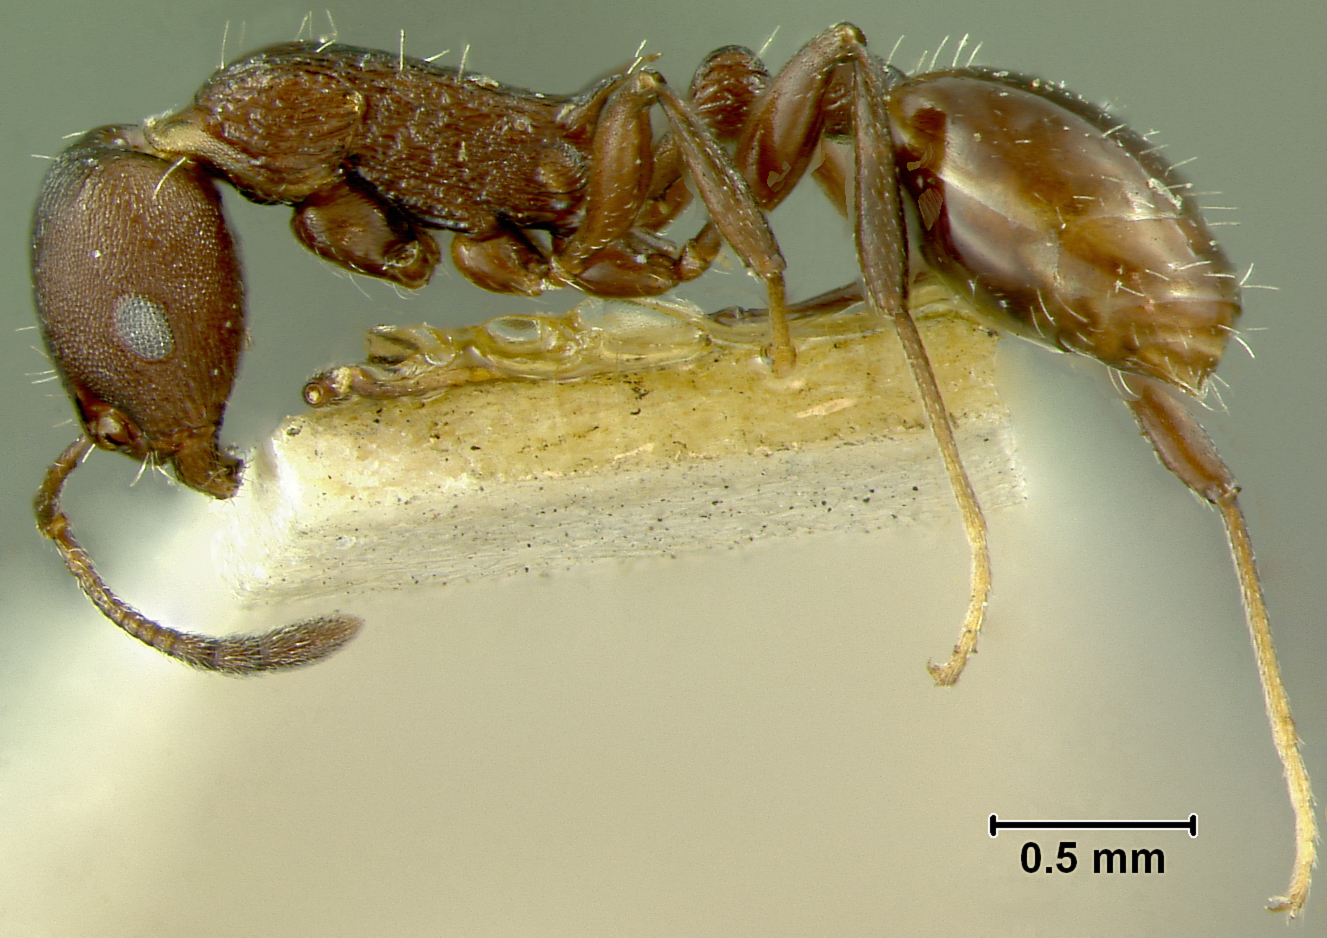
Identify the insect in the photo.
Macromischa fuscata
